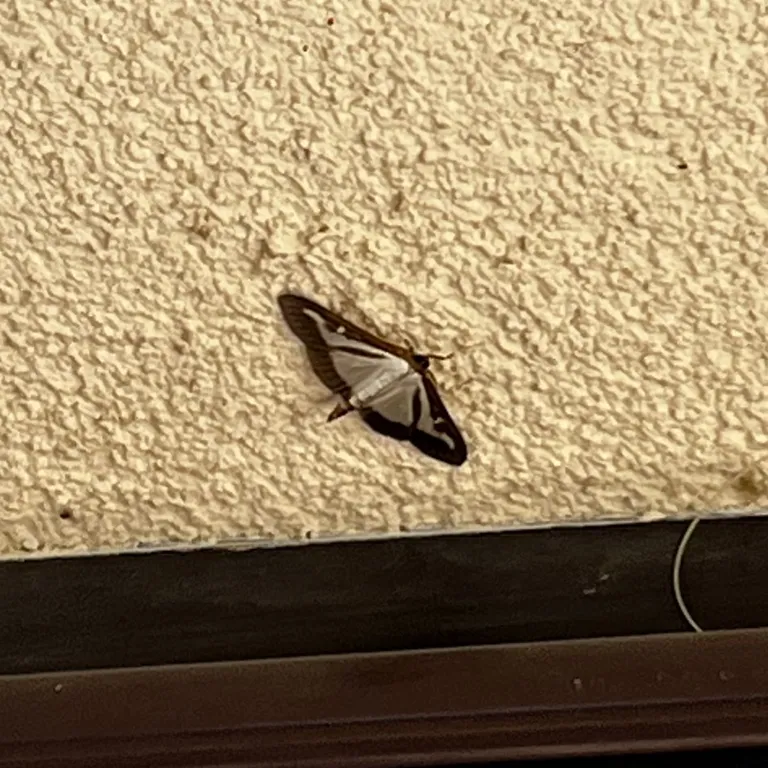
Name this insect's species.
Cydalima perspectalis
